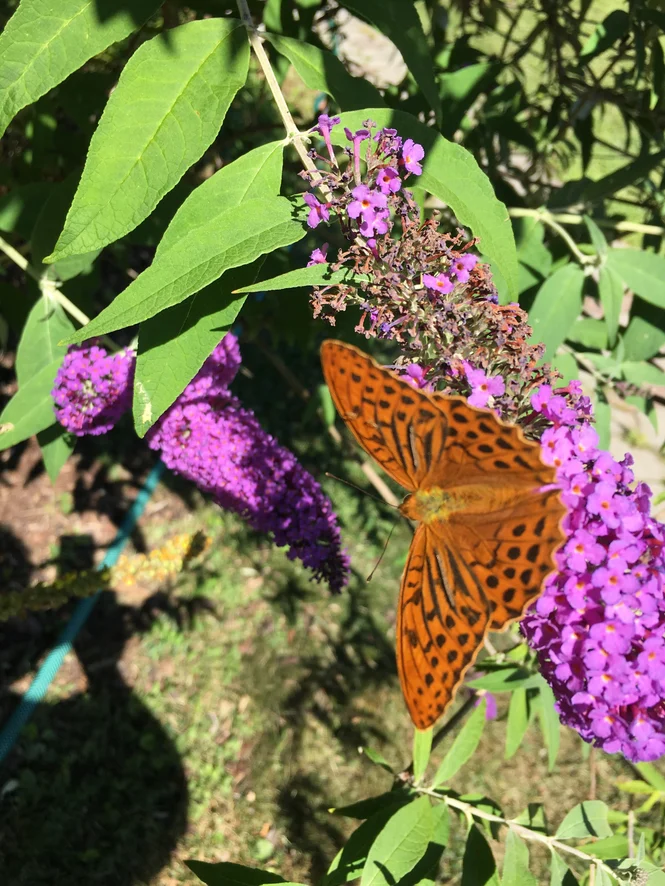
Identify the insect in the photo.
Argynnis paphia
